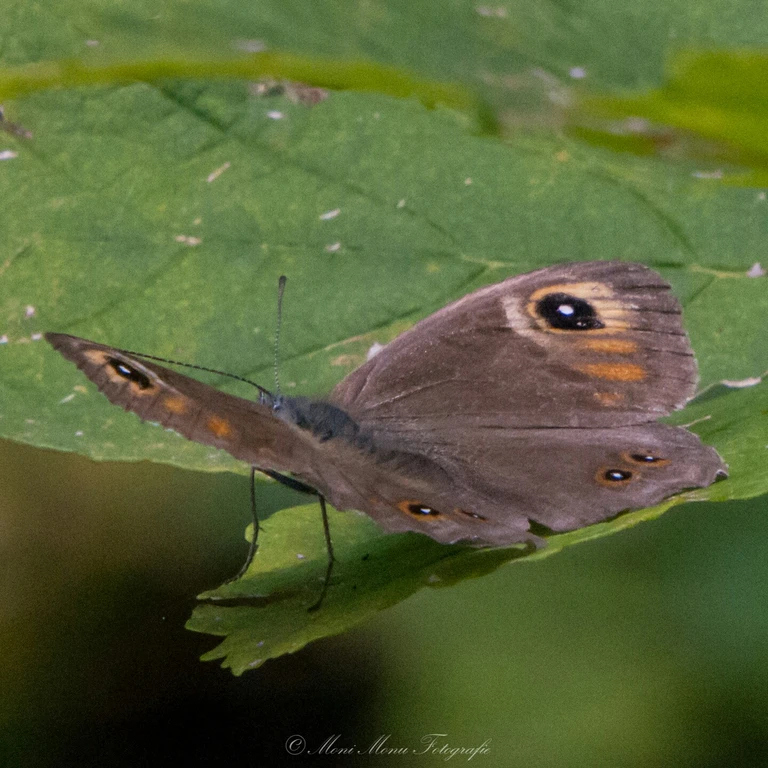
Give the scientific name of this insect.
Lasiommata maera (also Pararge maera)
